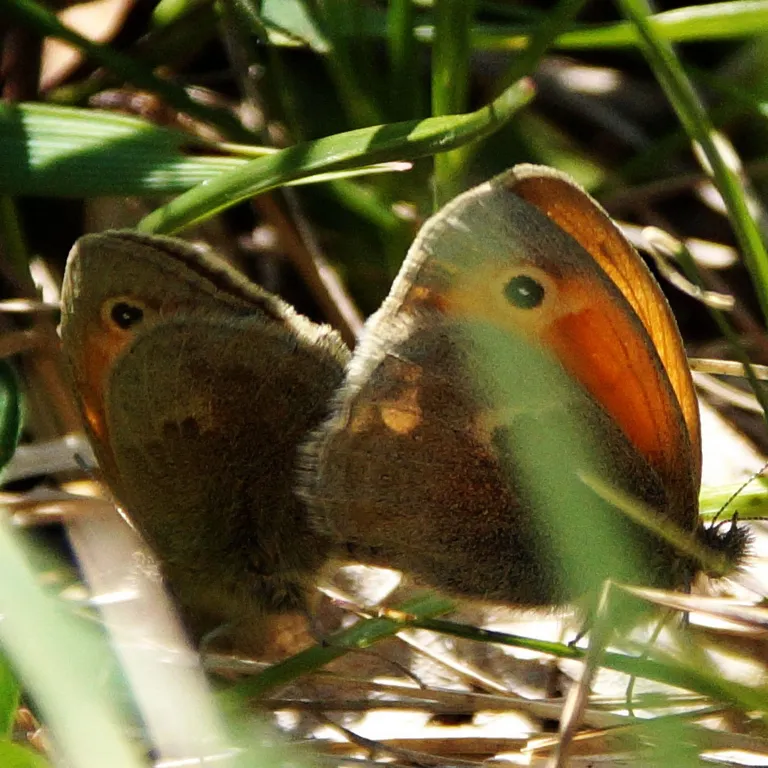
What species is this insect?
Coenonympha pamphilus
